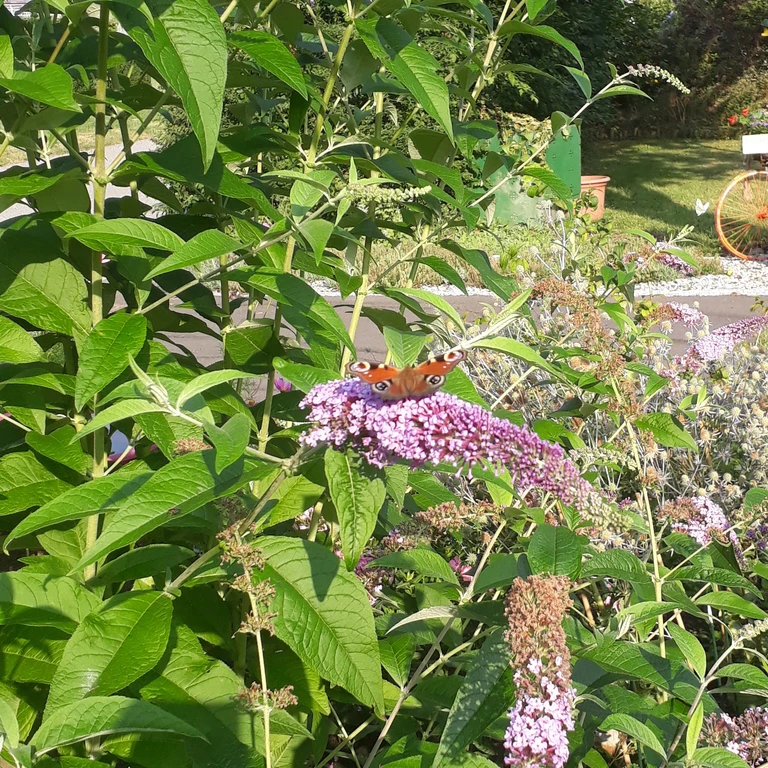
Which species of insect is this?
Aglais io
